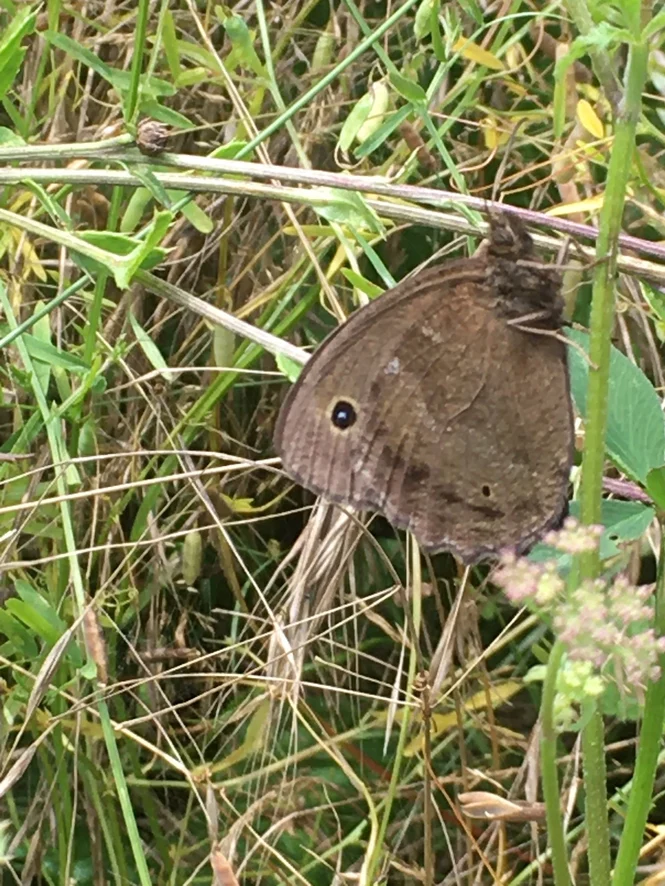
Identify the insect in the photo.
Minois dryas
